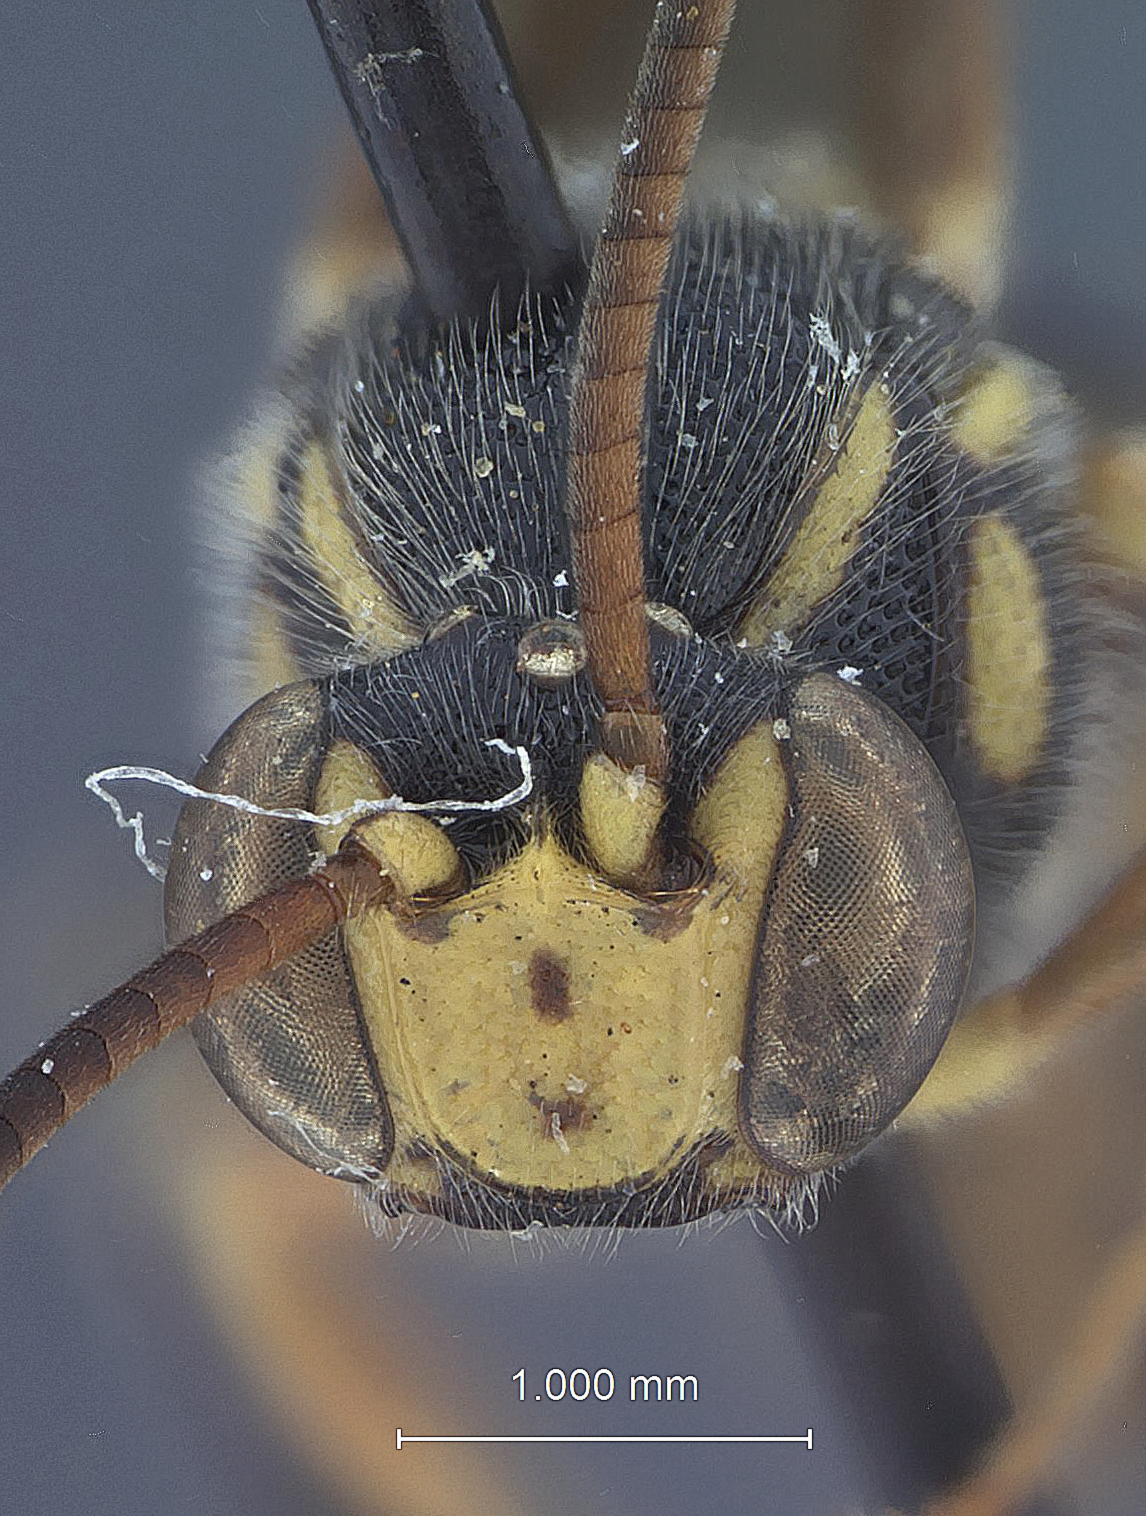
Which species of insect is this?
Metopius krombeini
